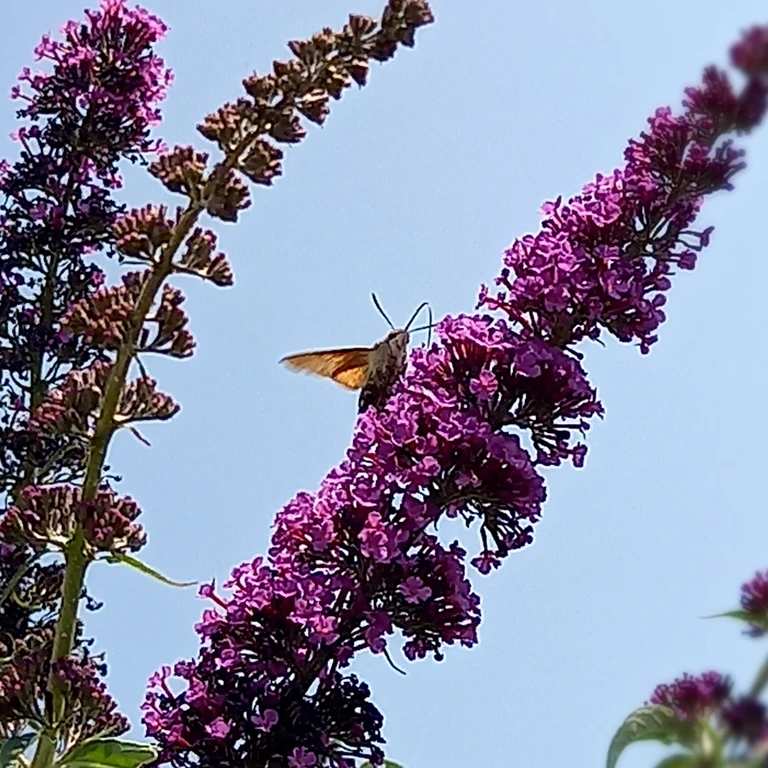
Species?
Macroglossum stellatarum
